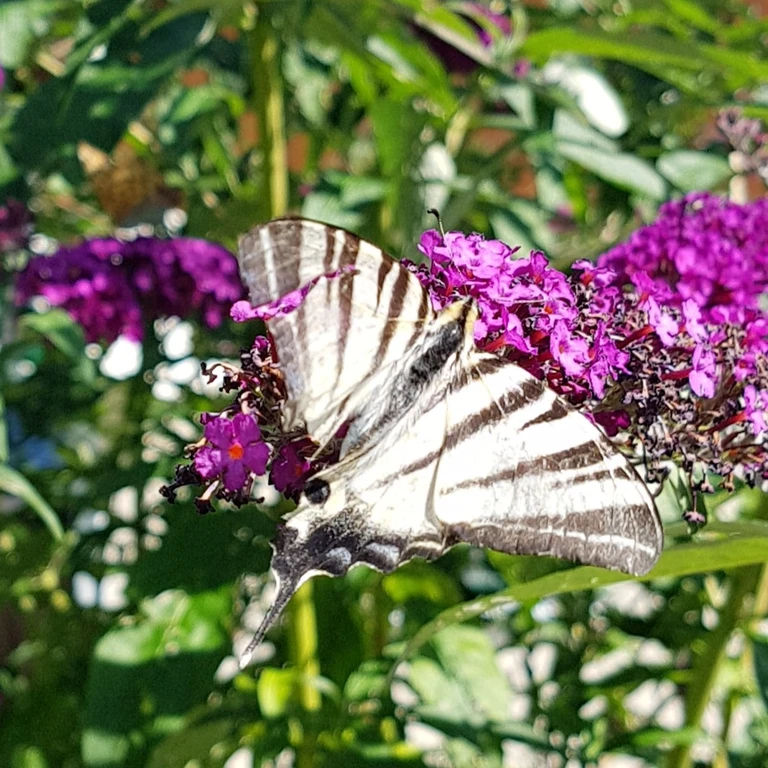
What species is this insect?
Iphiclides podalirius
